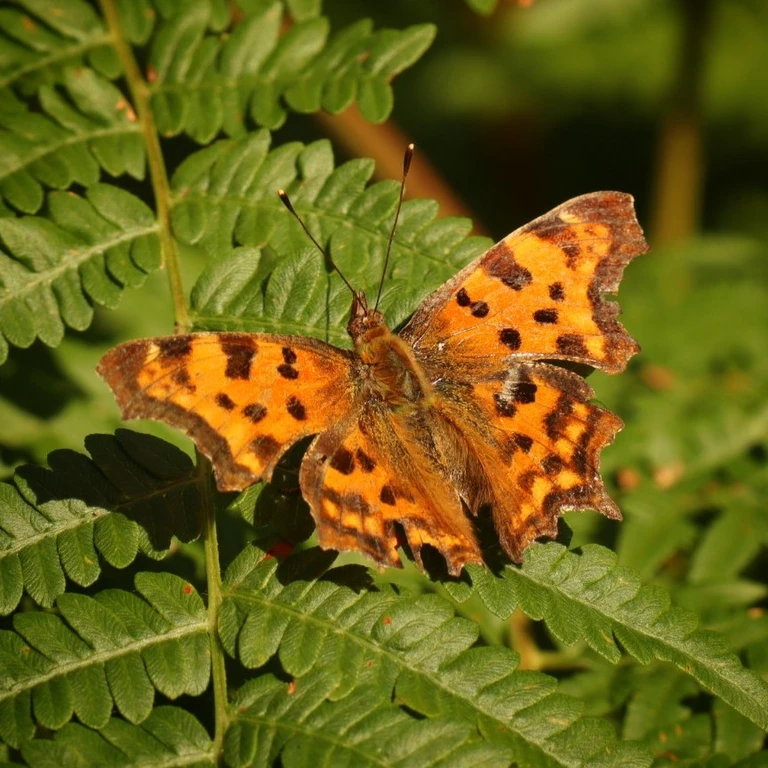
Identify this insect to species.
Polygonia c-album
